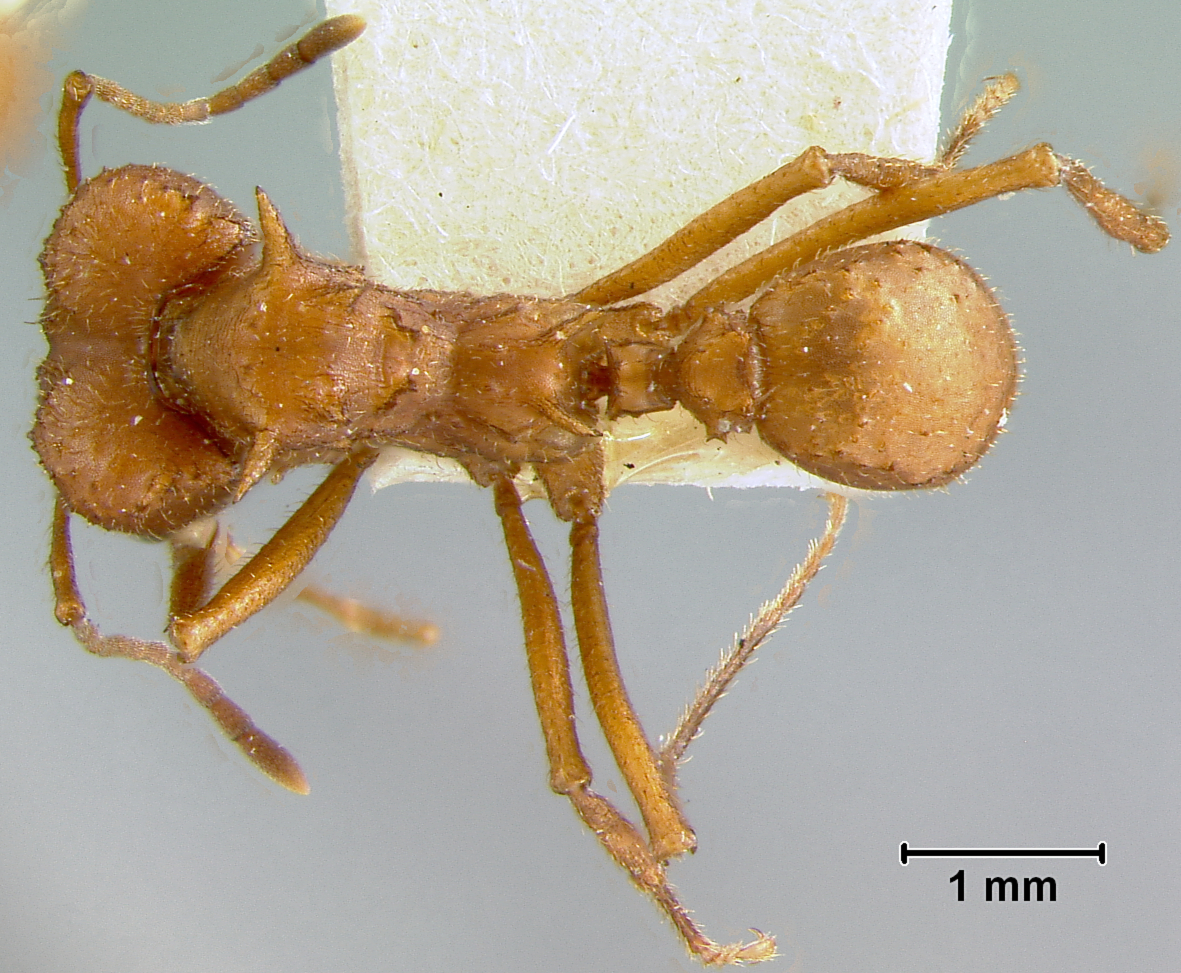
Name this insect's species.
Atta versicolor
